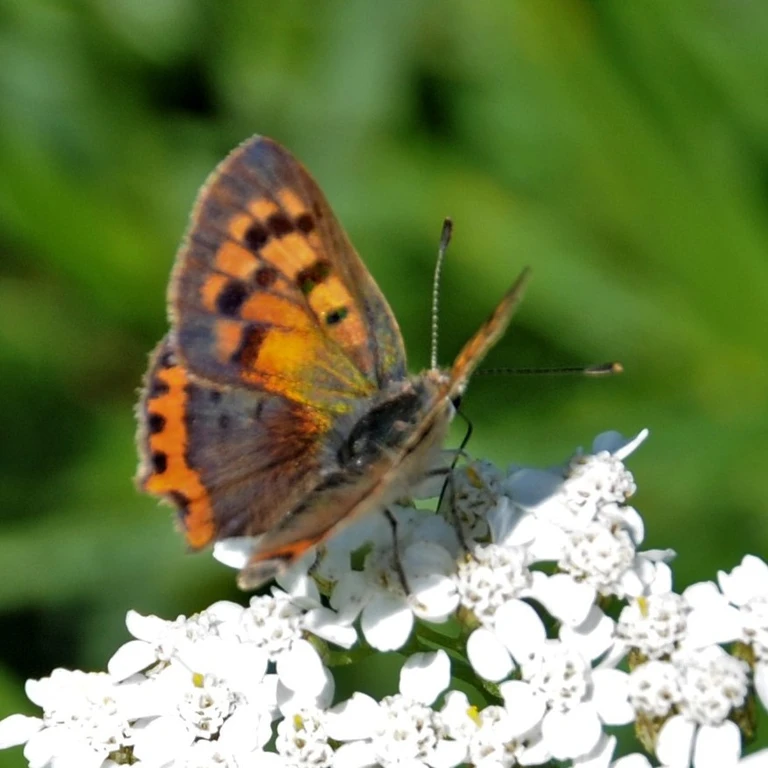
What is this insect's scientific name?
Lycaena phlaeas
